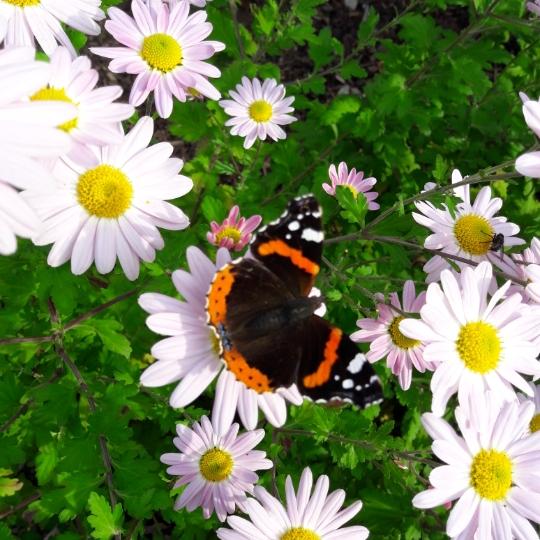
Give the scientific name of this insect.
Vanessa atalanta
